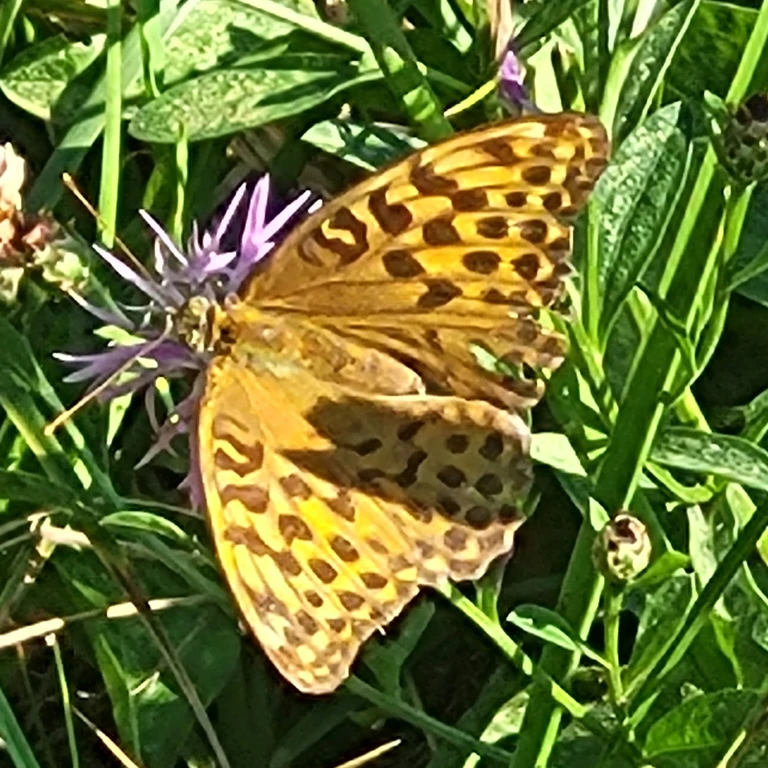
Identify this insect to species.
Argynnis paphia
